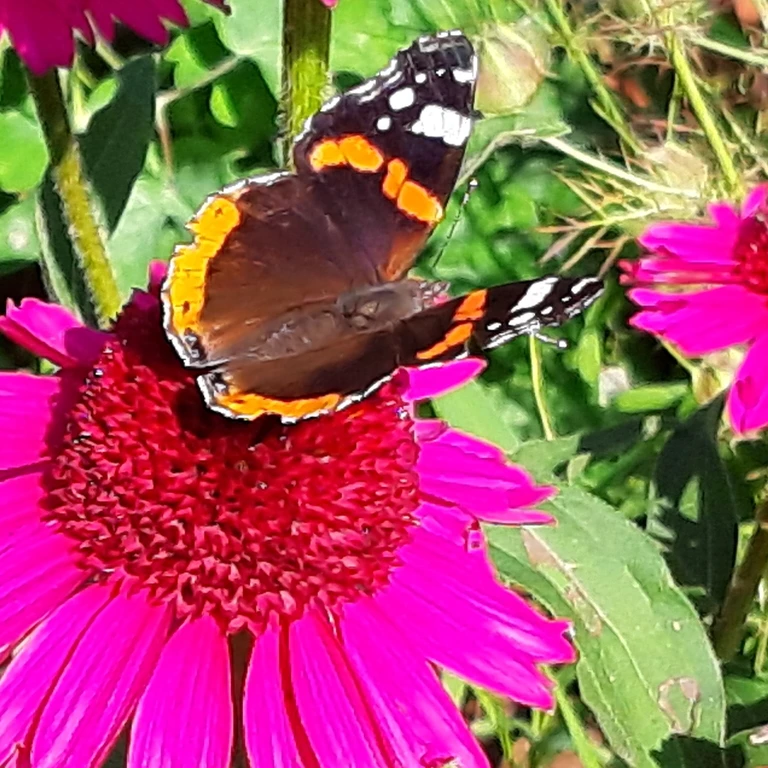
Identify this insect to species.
Vanessa atalanta
